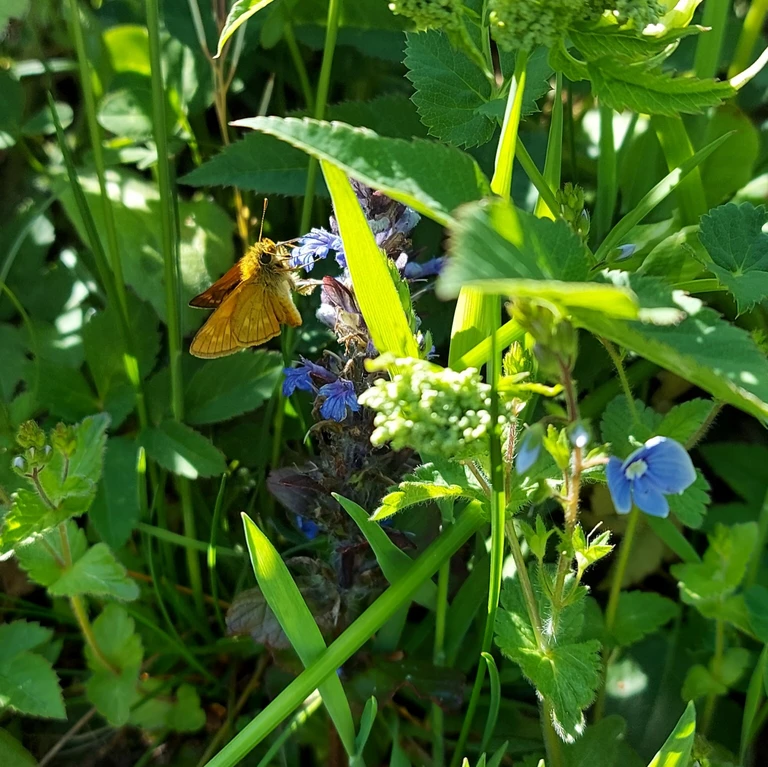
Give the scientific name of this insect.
Ochlodes sylvanus (also Ochlodes venata)
